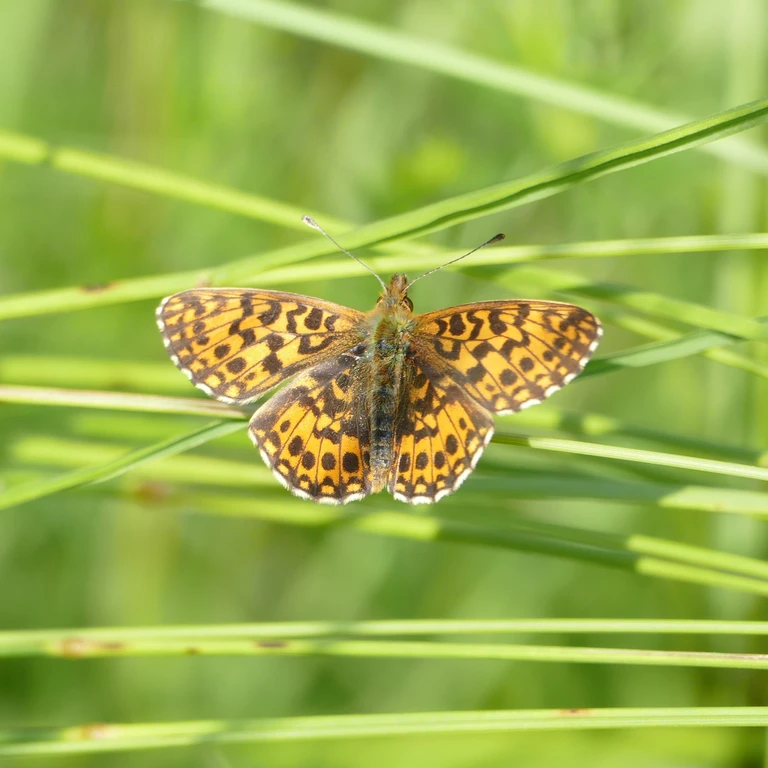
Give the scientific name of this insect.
Boloria dia
